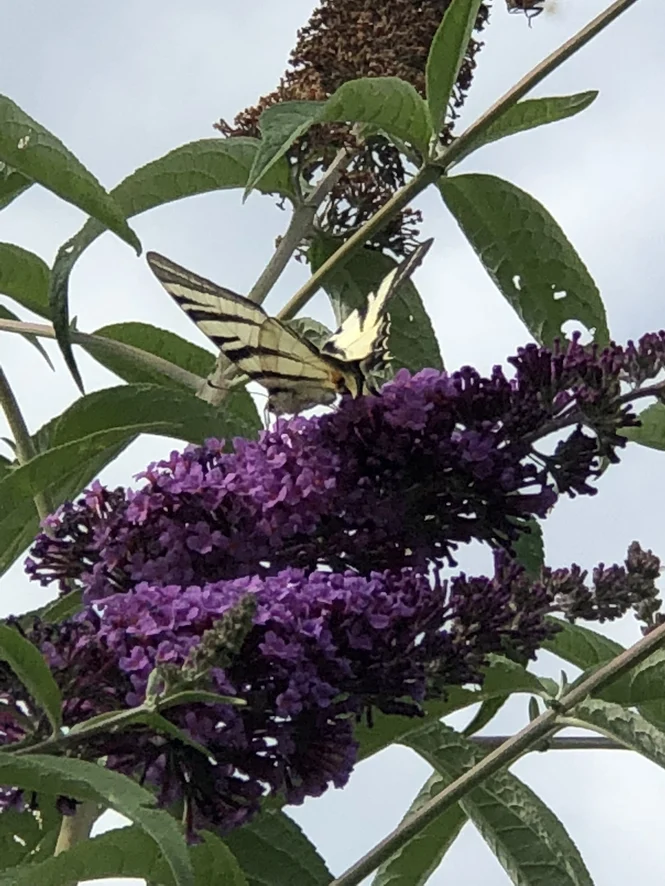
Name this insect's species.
Iphiclides podalirius
